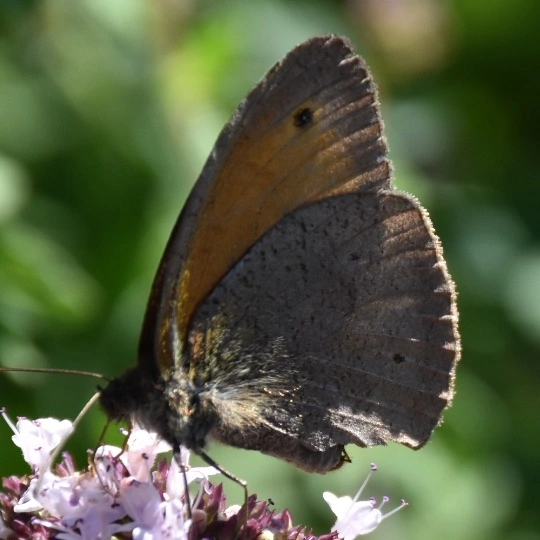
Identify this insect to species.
Maniola jurtina
